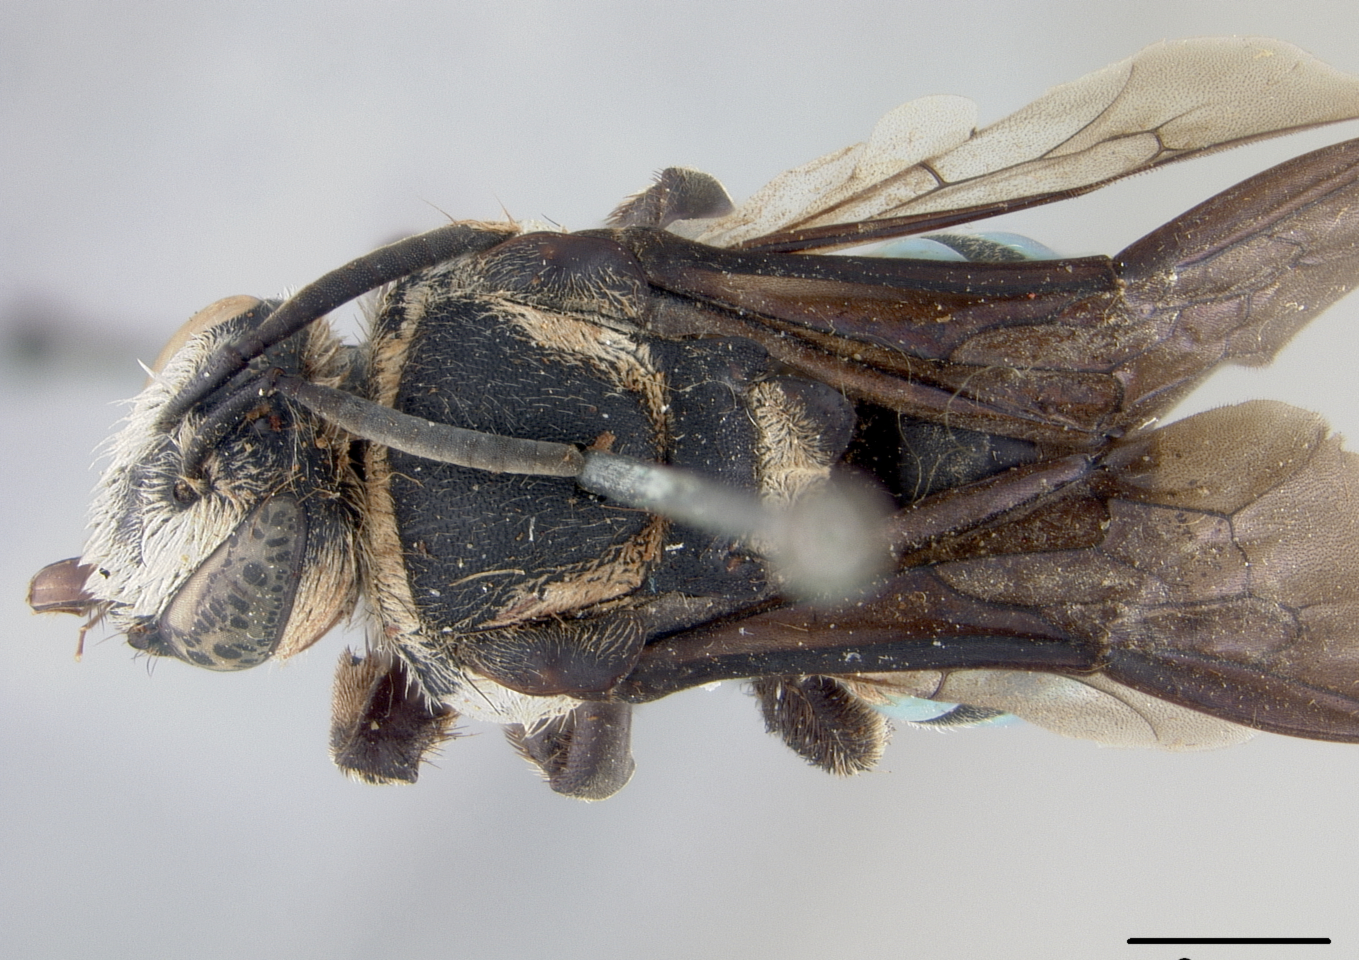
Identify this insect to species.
Crocisaspida chanleri
